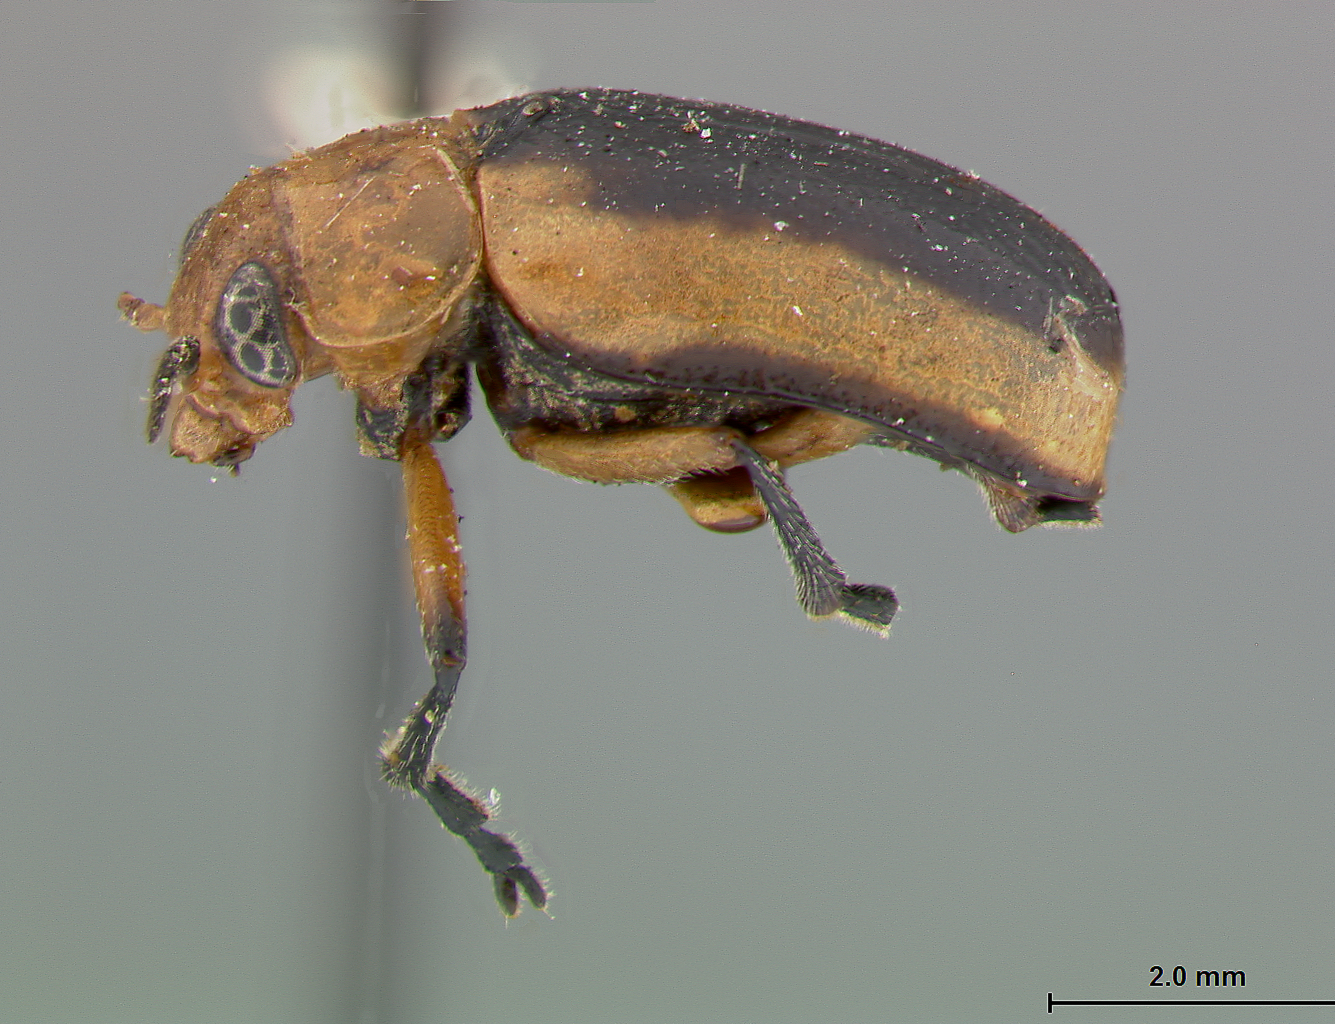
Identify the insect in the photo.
Rhopalophora angustata
